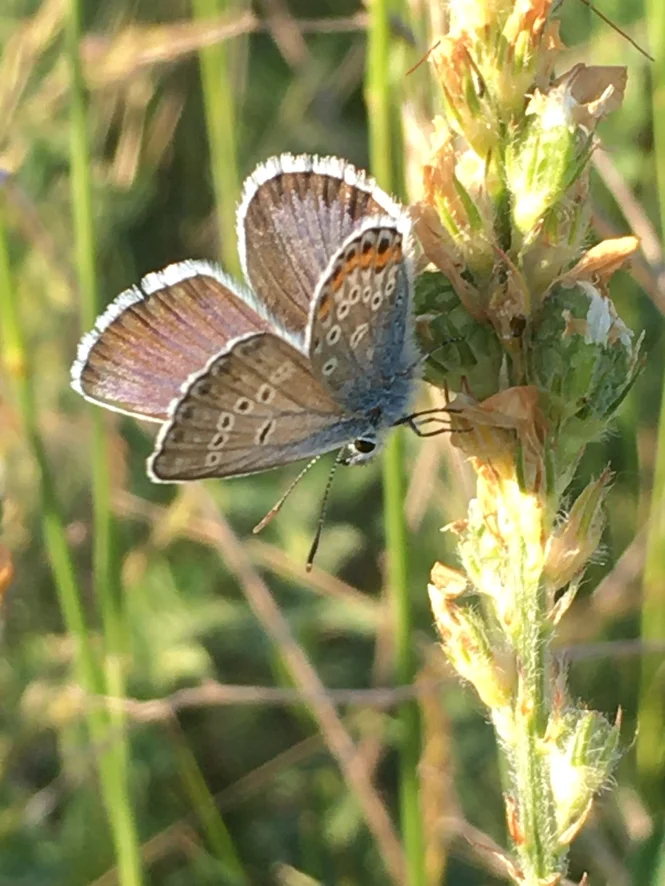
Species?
Plebejus argus
